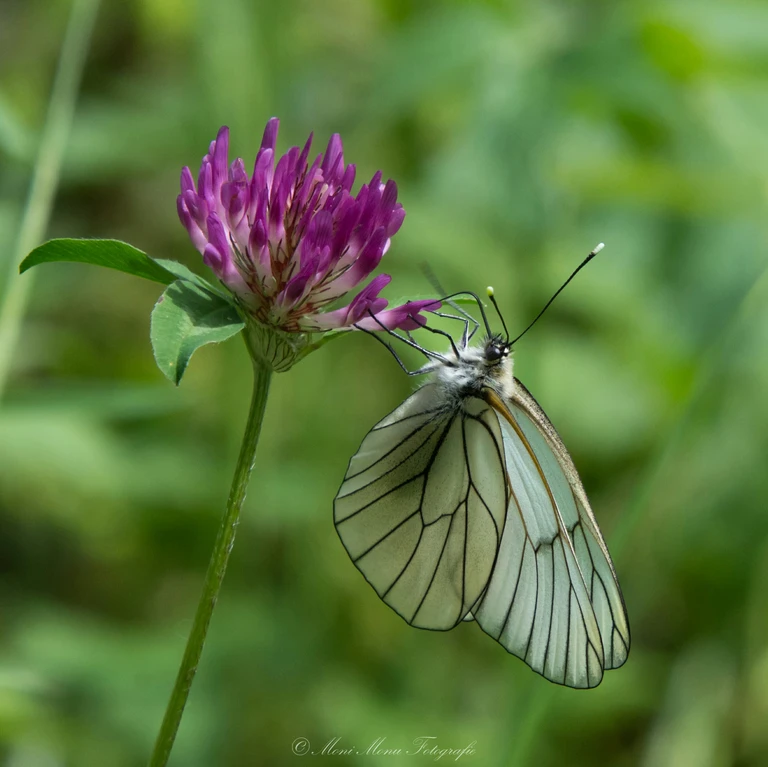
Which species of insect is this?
Aporia crataegi
